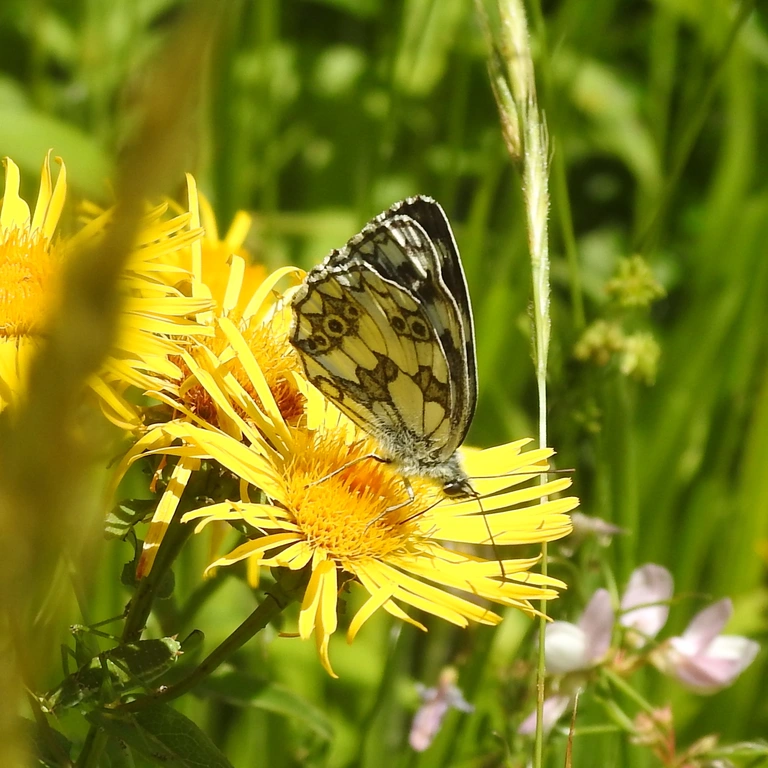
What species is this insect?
Melanargia galathea
